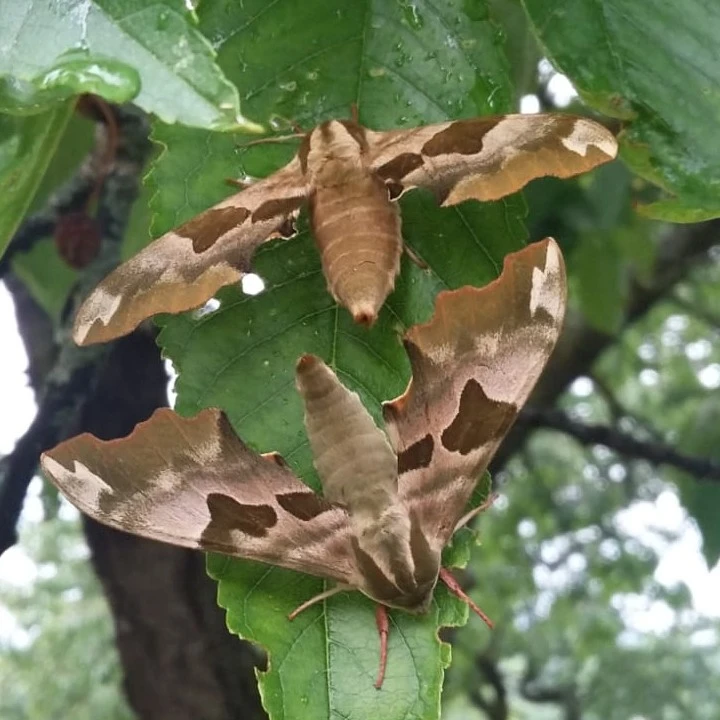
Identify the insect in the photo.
Mimas tiliae
